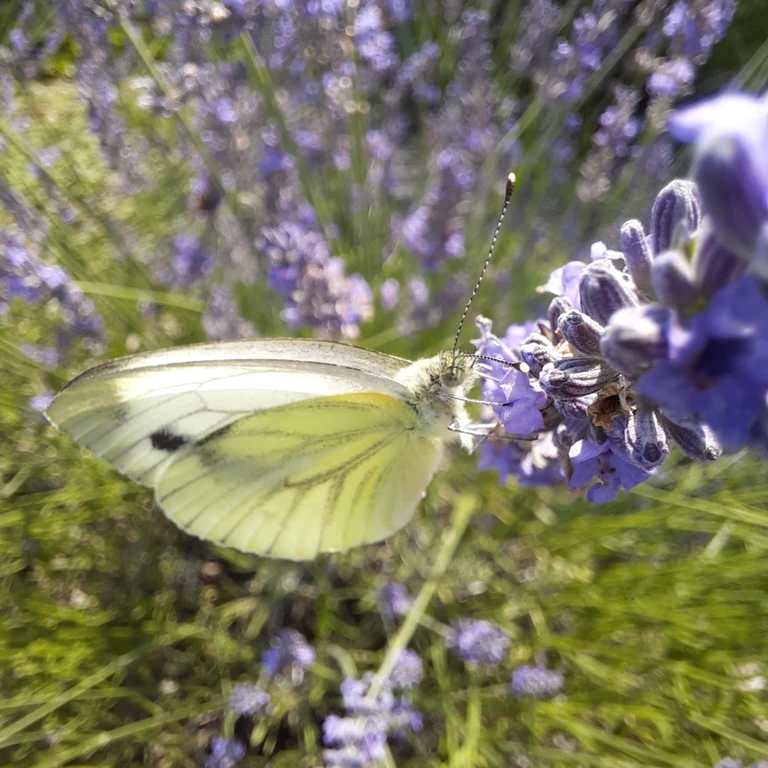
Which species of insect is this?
Pieris napi
